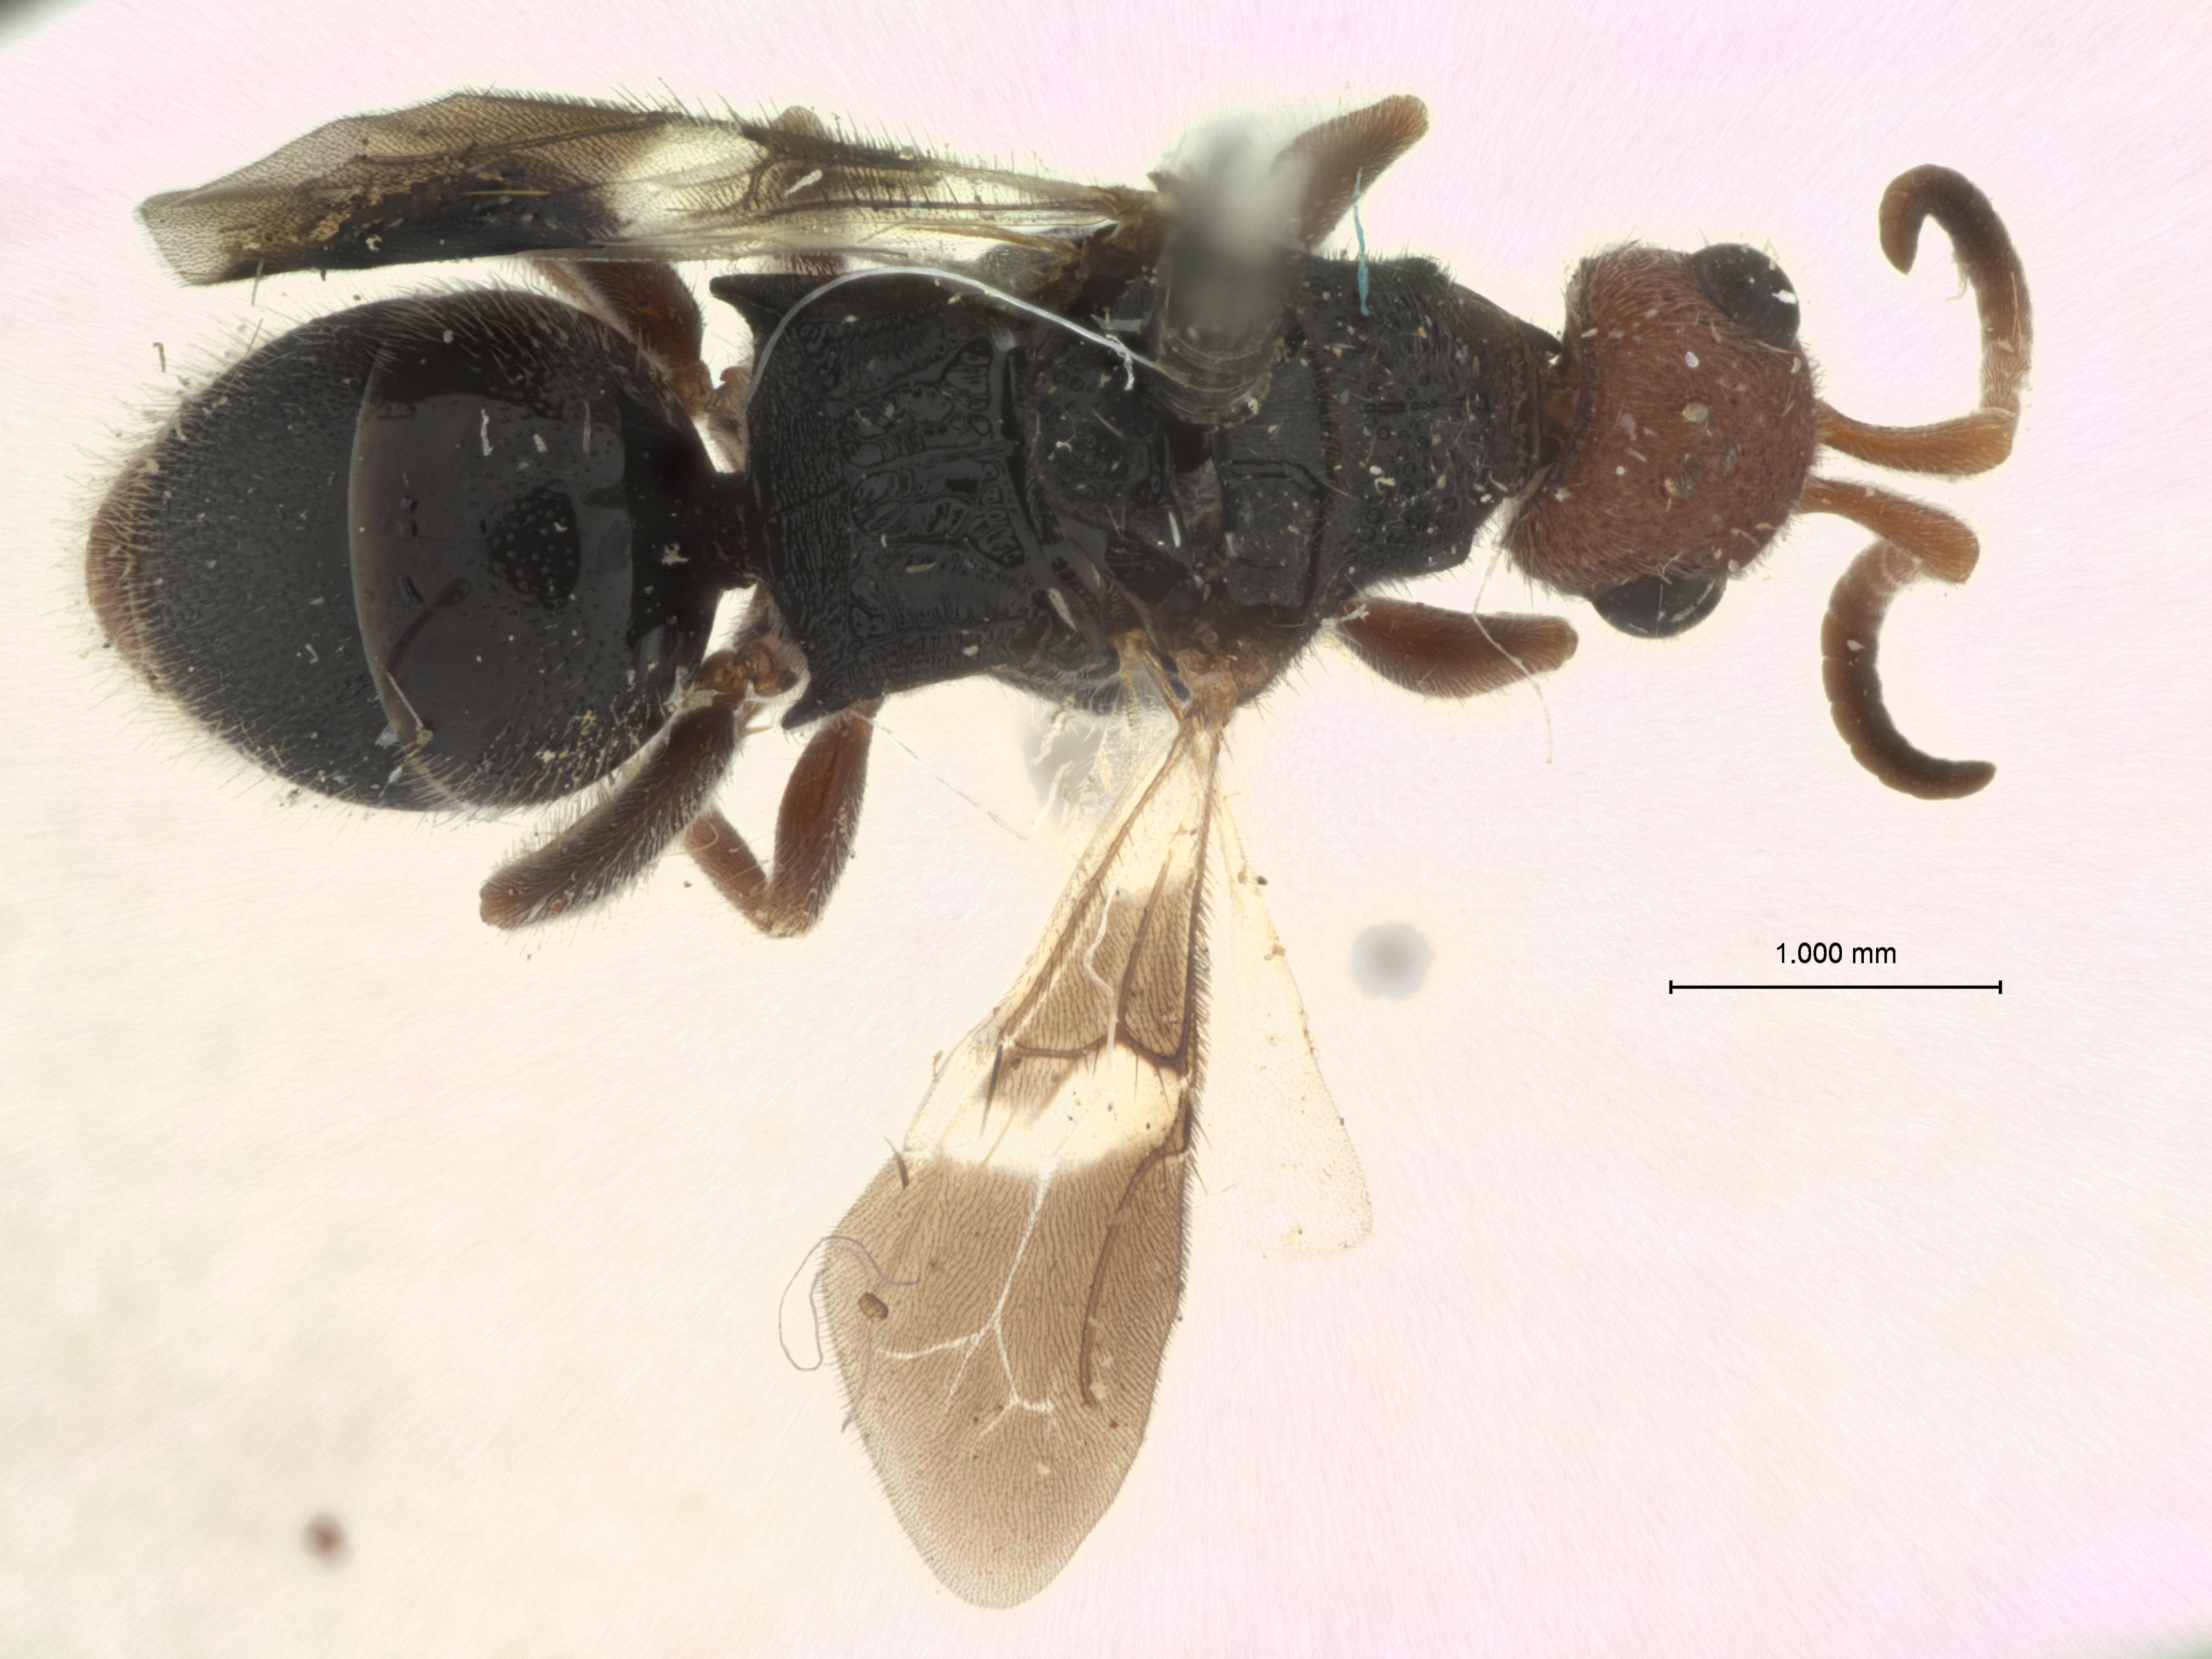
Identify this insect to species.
Sulcomesitius krombeinicus
